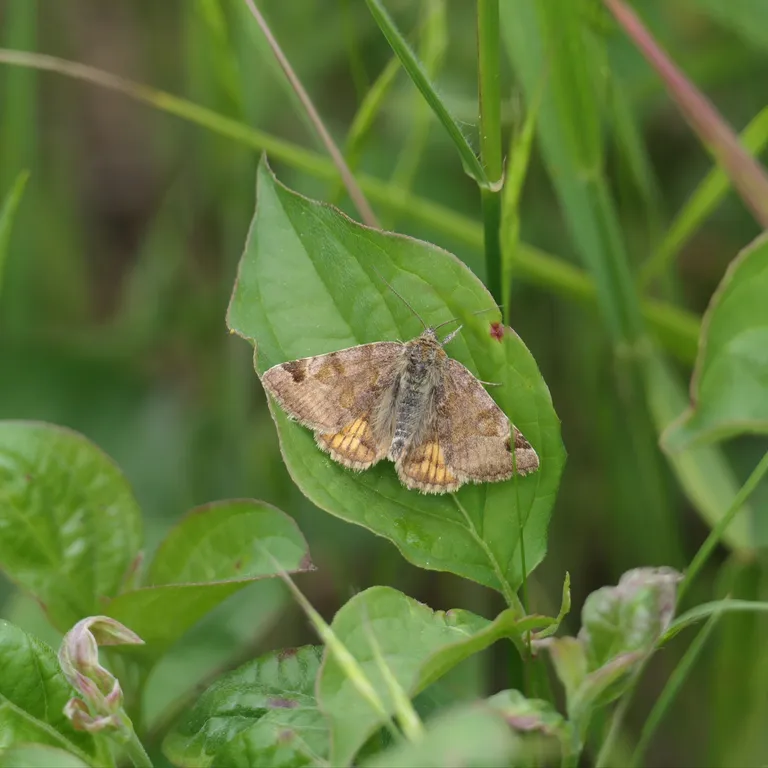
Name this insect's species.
Euclidia glyphica
